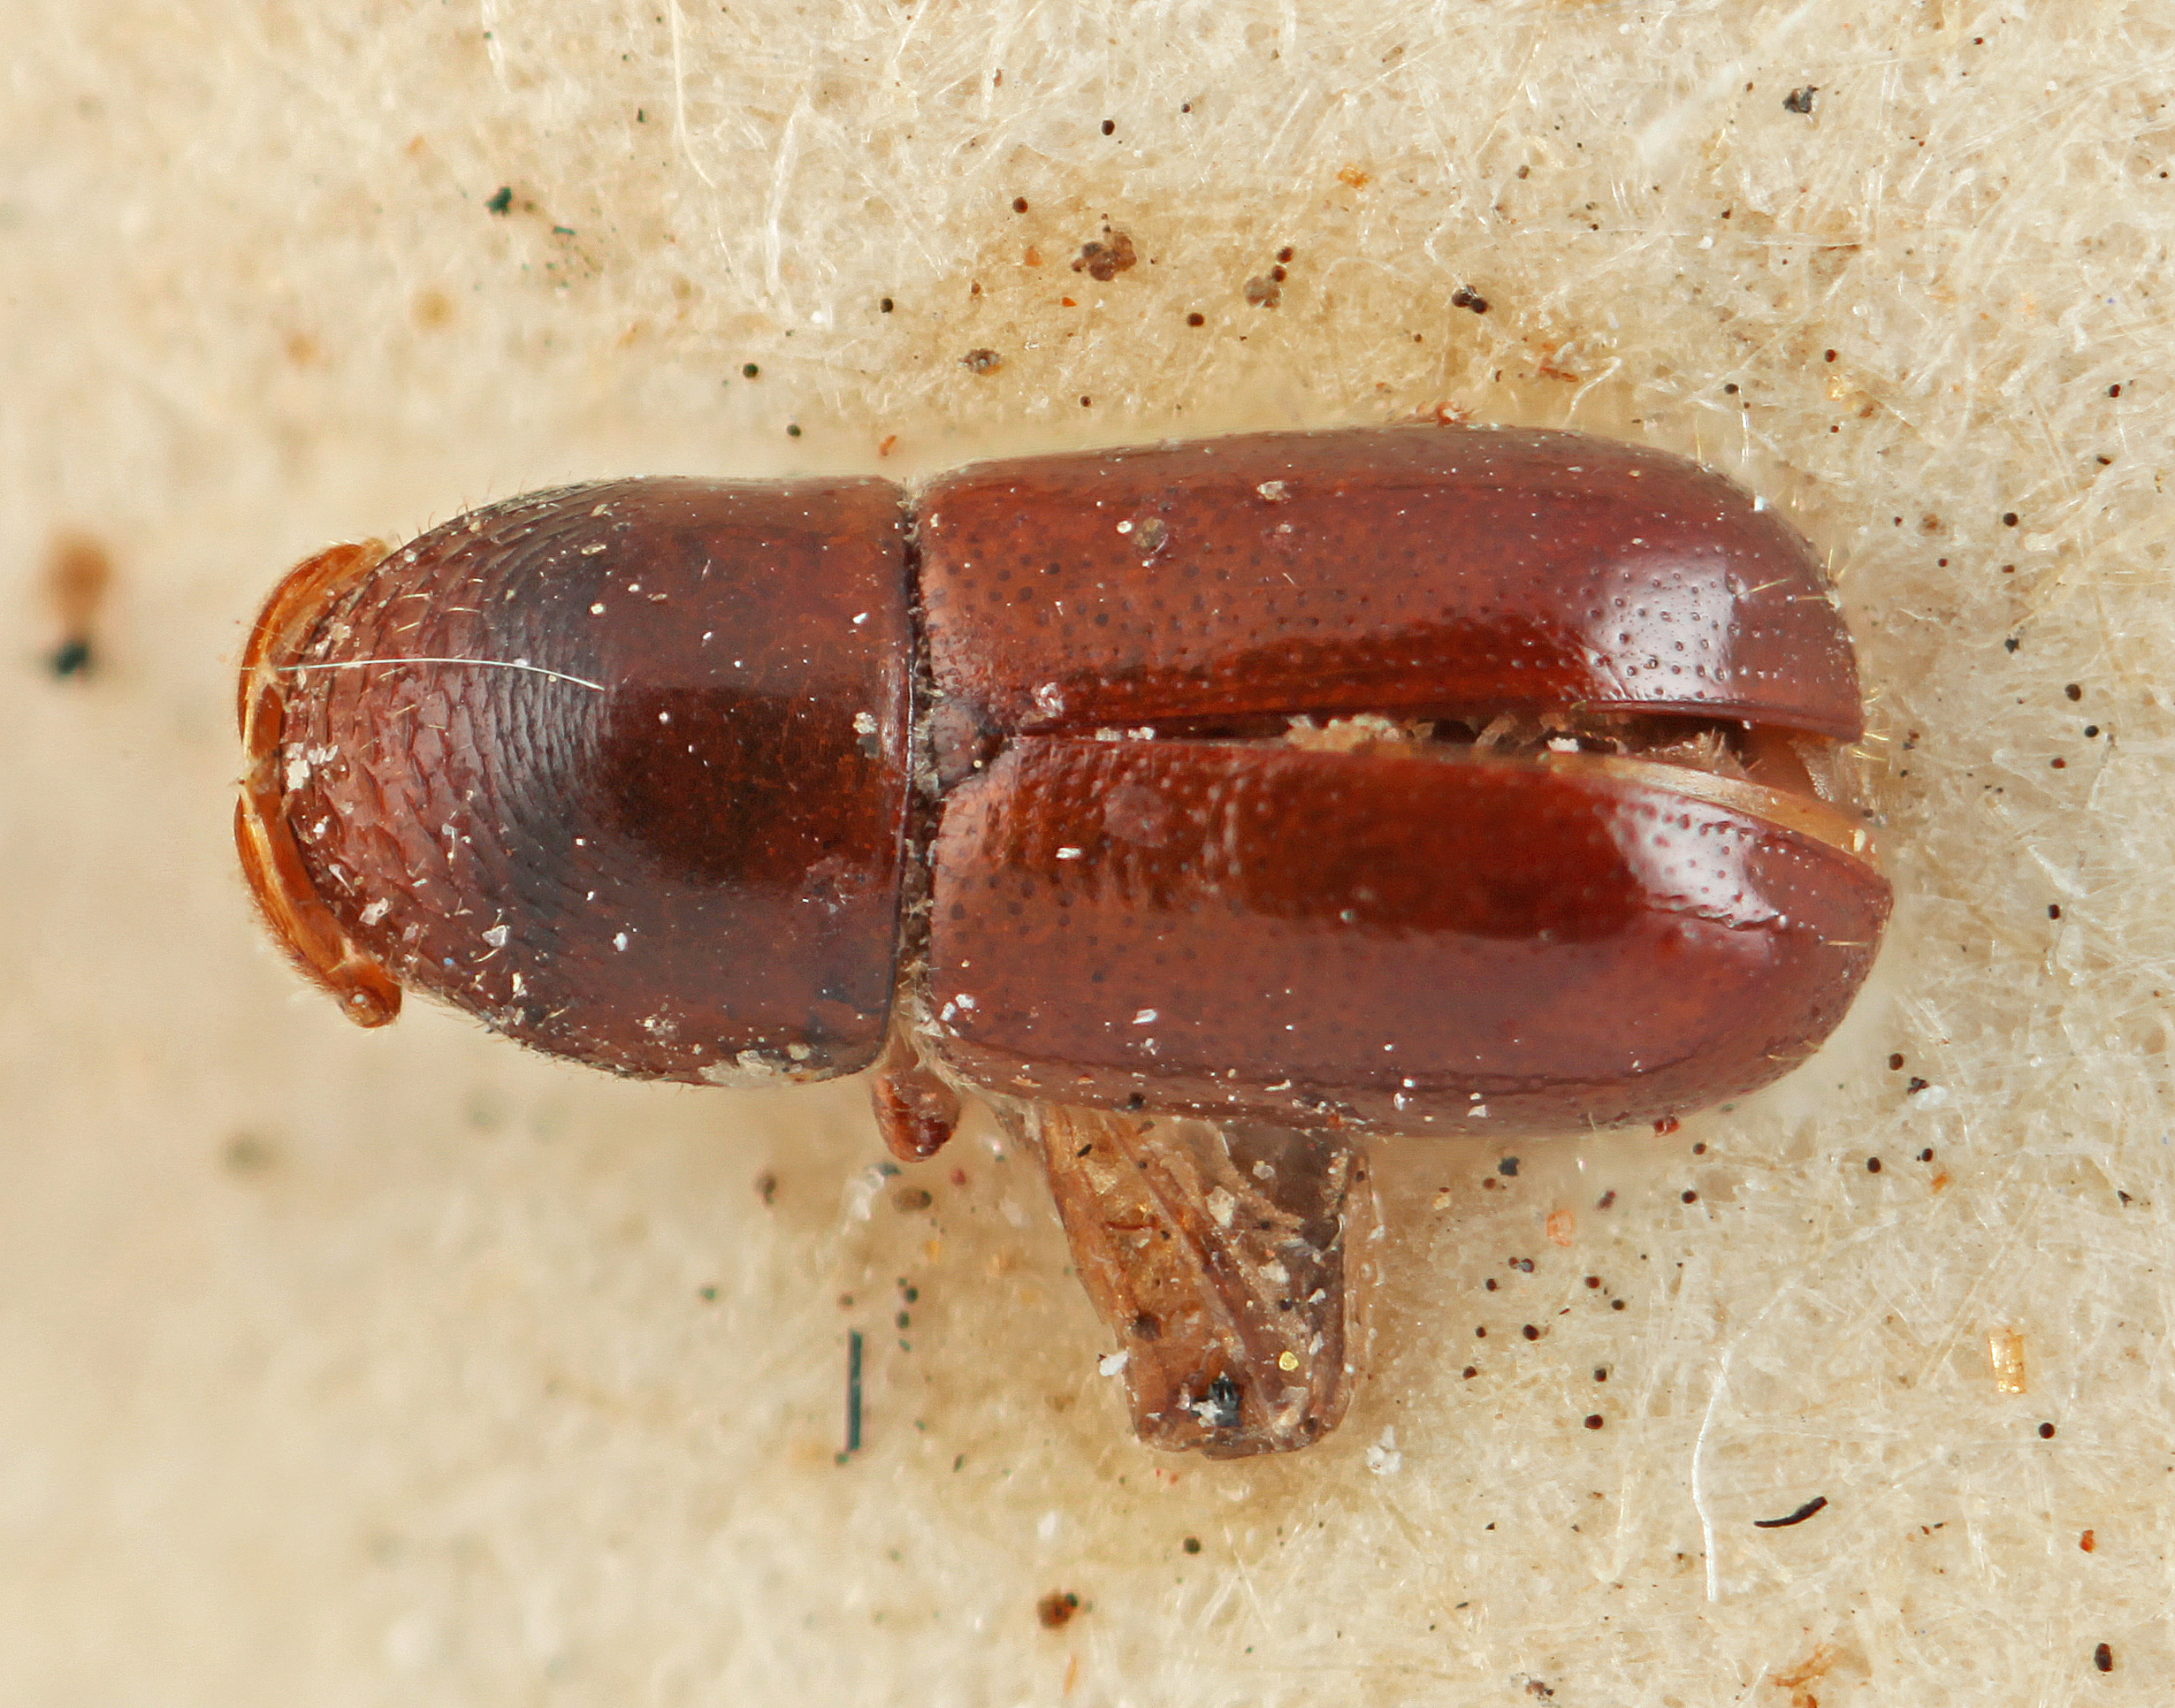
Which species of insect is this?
Corthylus punctatus
